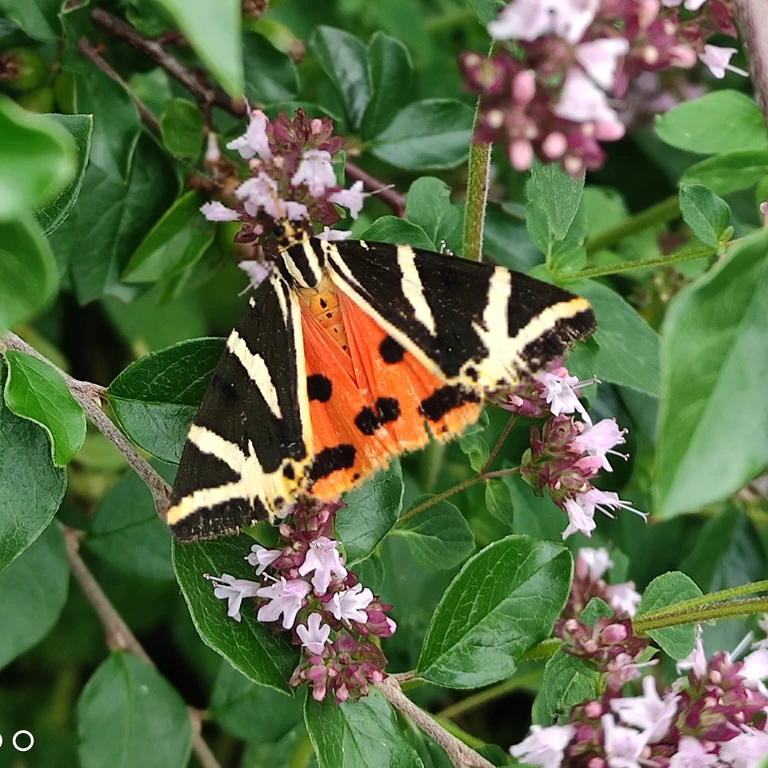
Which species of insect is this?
Euplagia quadripunctaria
